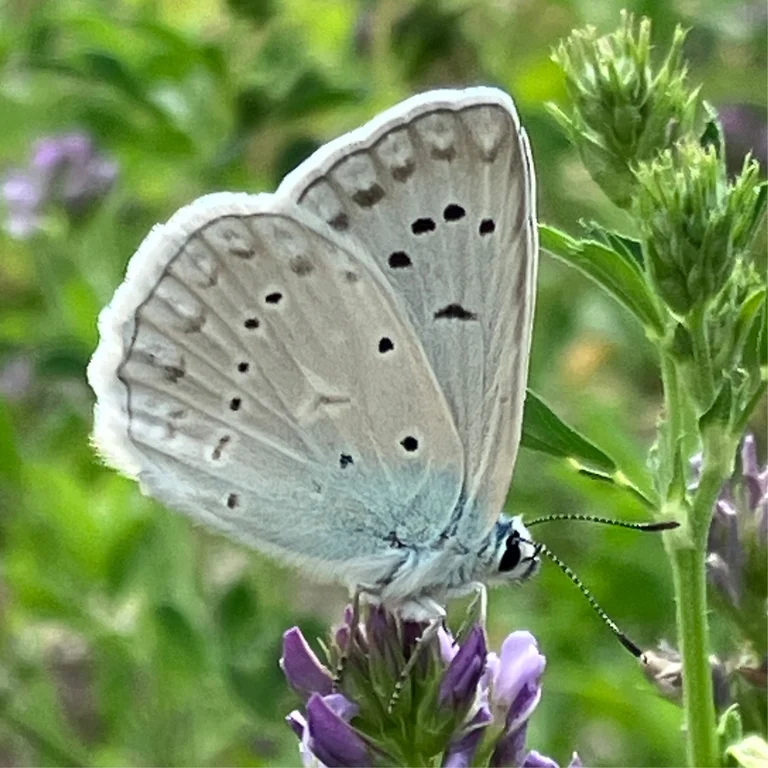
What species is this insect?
Polyommatus daphnis
